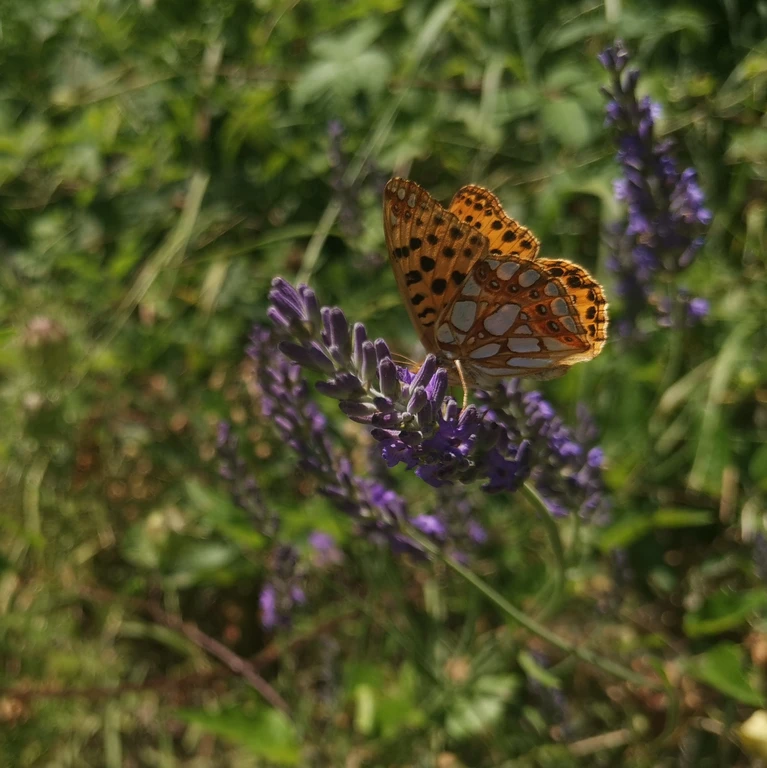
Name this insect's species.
Issoria lathonia
